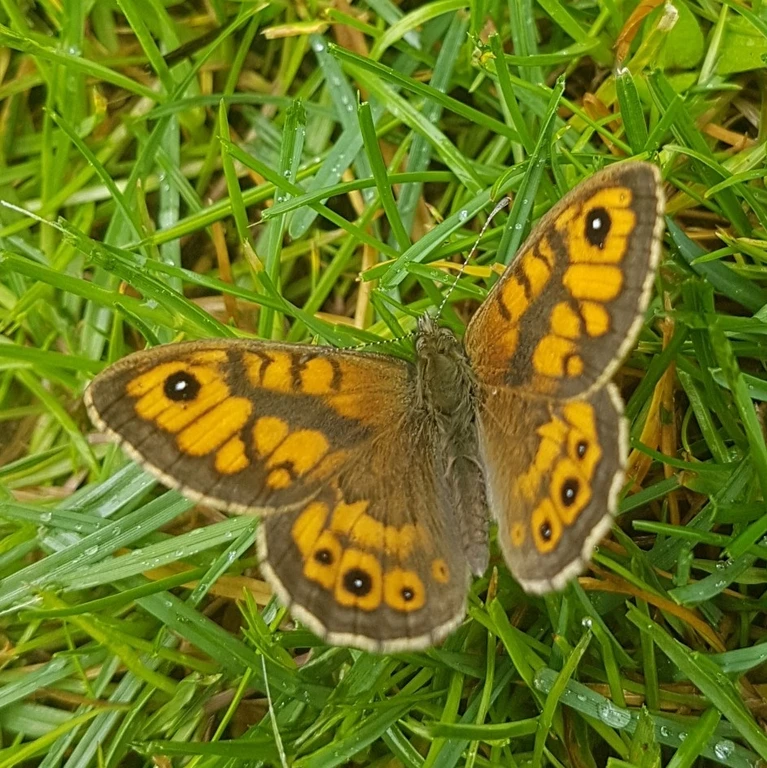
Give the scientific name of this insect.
Lasiommata megera (also Pararge megera)
